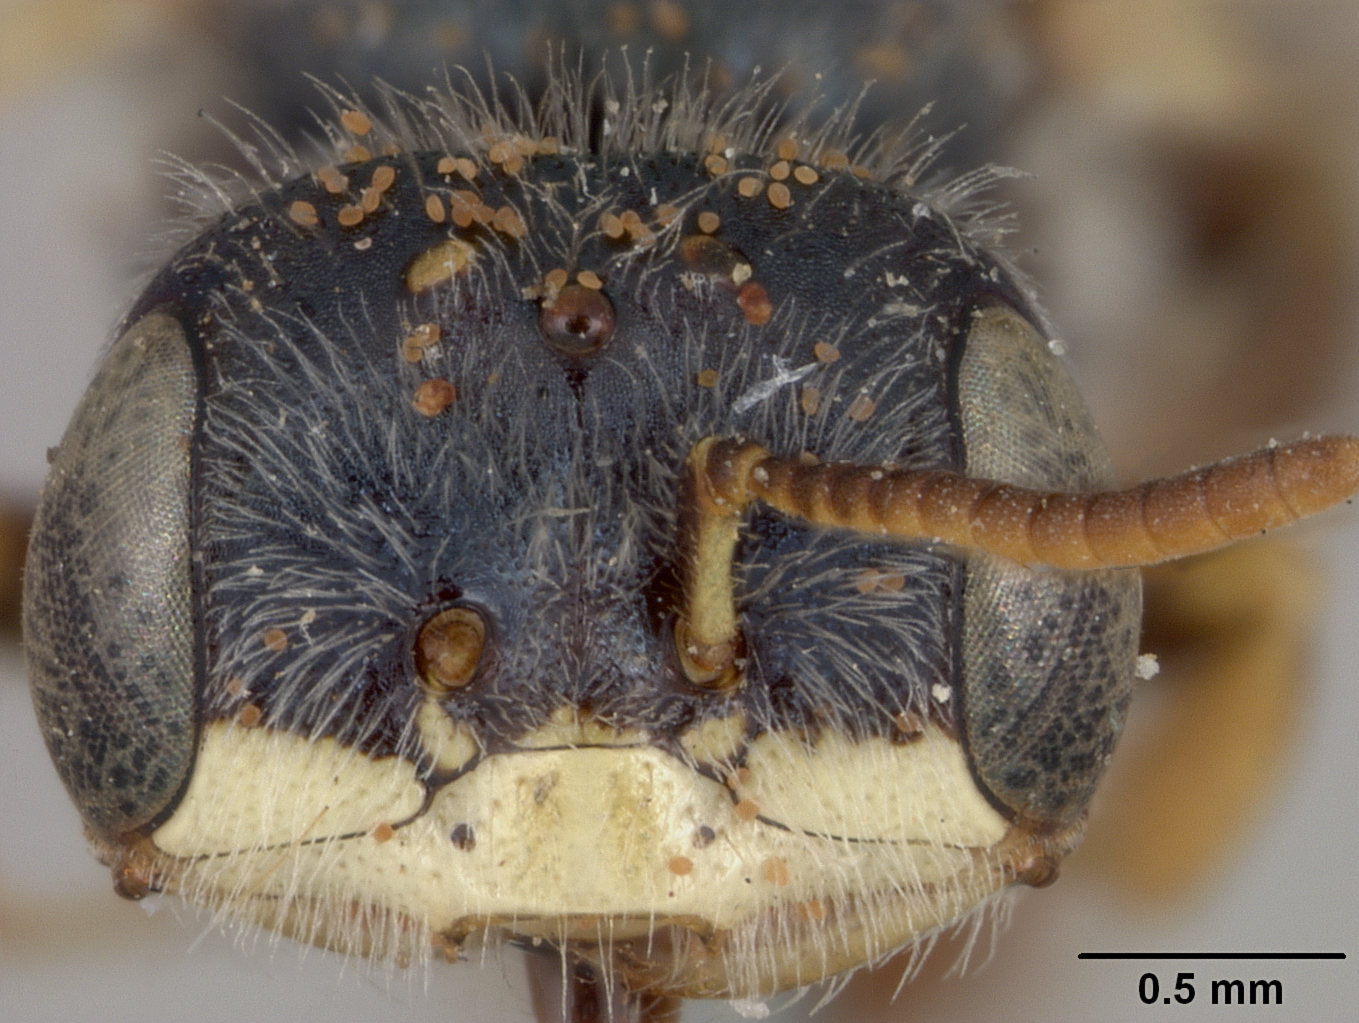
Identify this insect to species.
Perdita macrostoma
